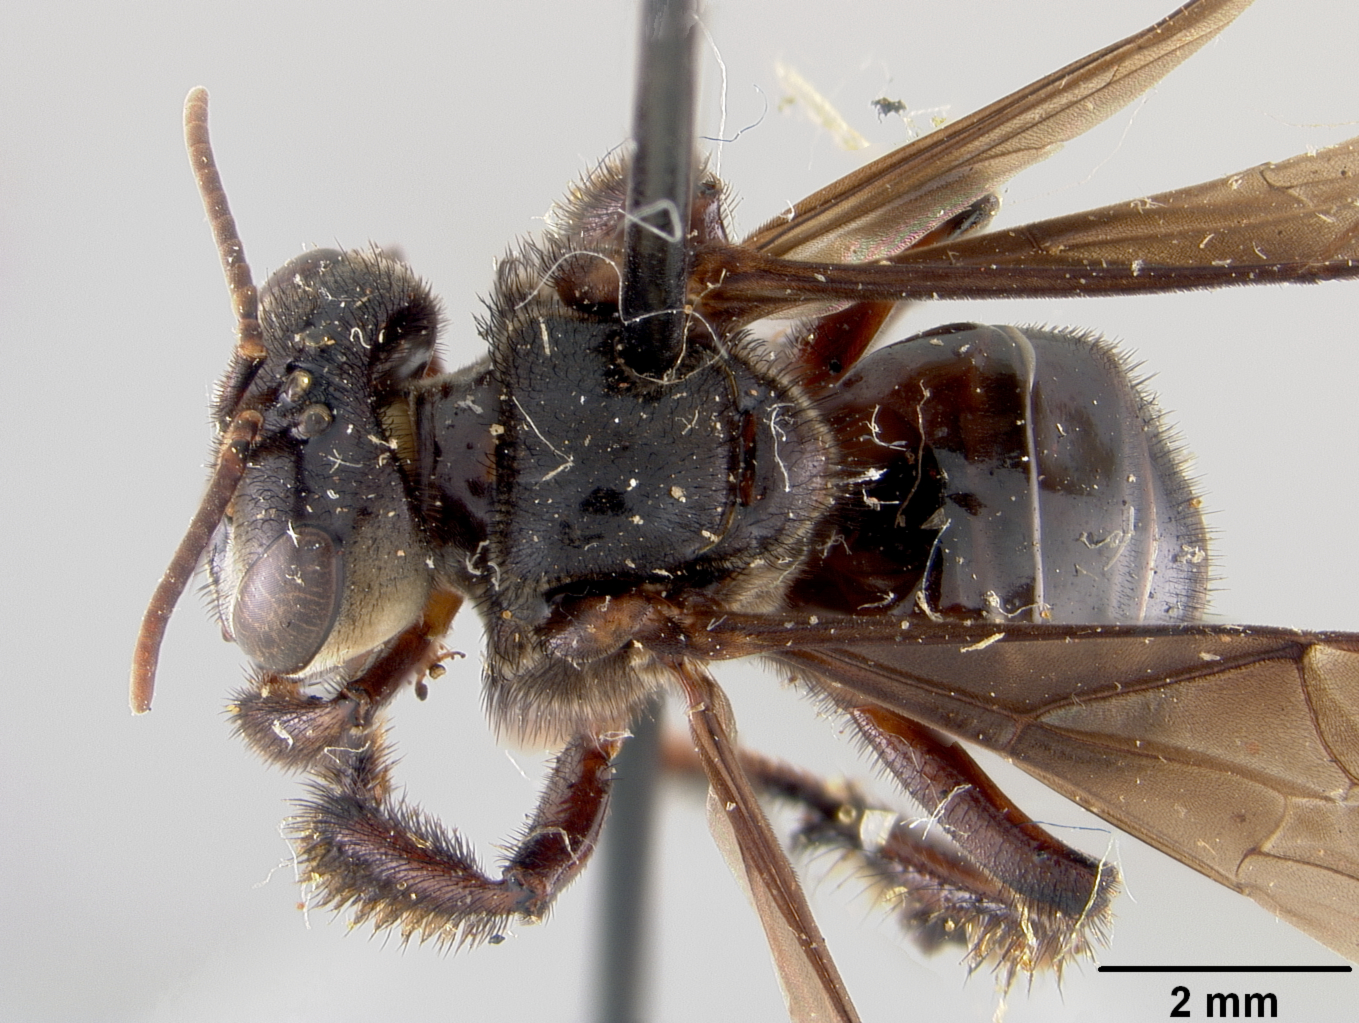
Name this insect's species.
Trigona rohwerae
